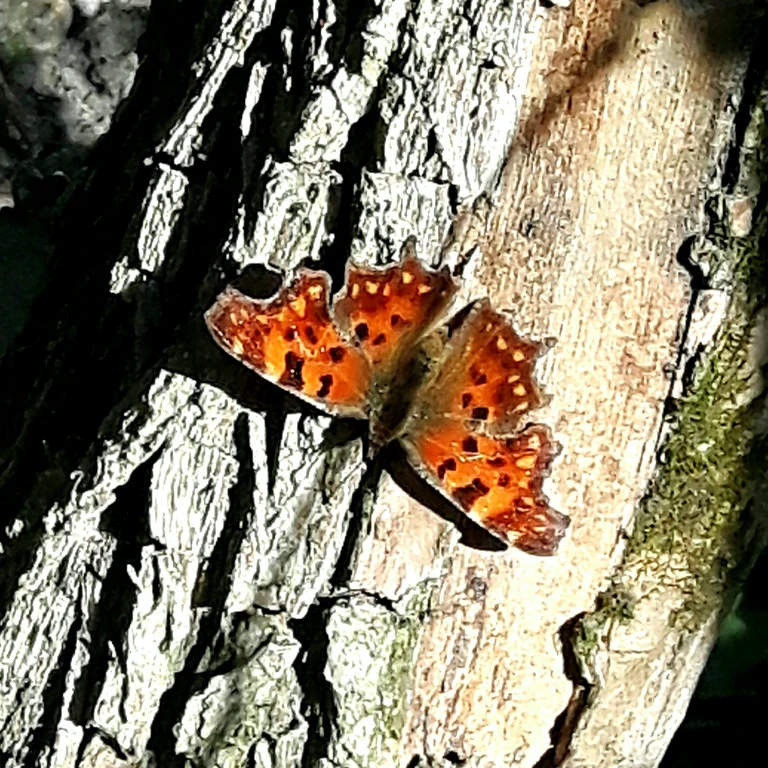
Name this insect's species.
Polygonia c-album
